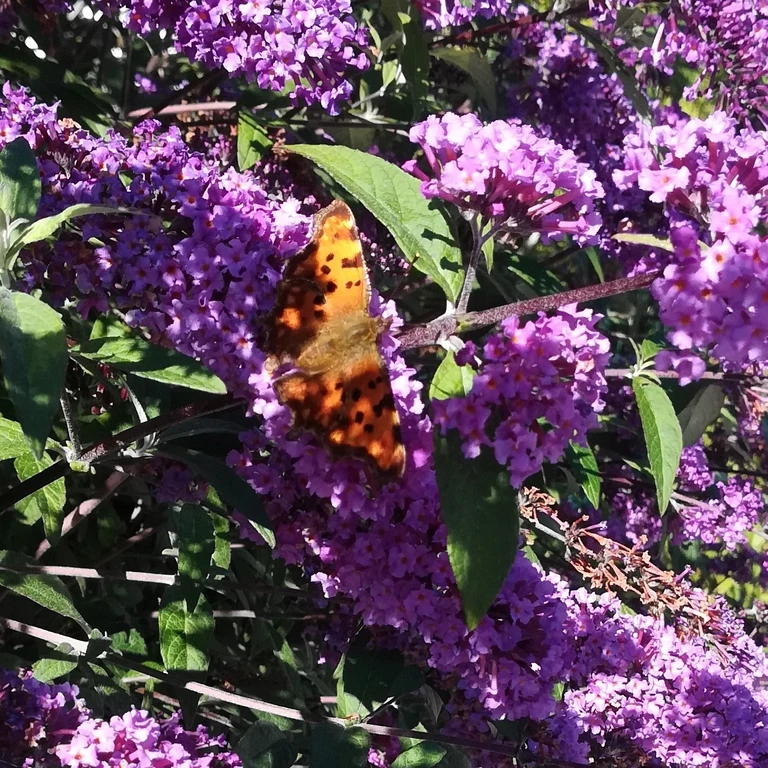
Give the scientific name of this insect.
Polygonia c-album
